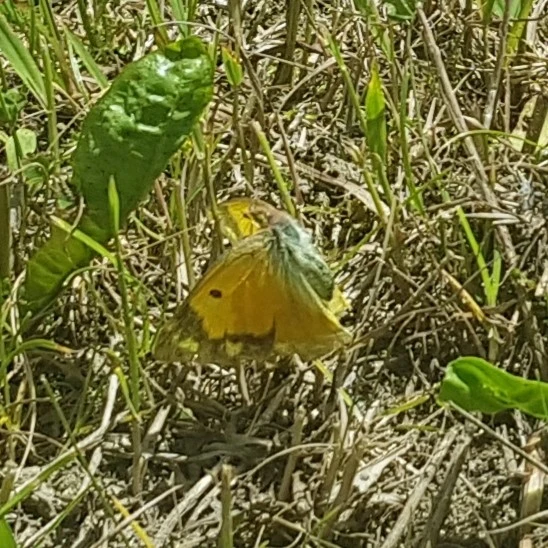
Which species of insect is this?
Colias croceus
